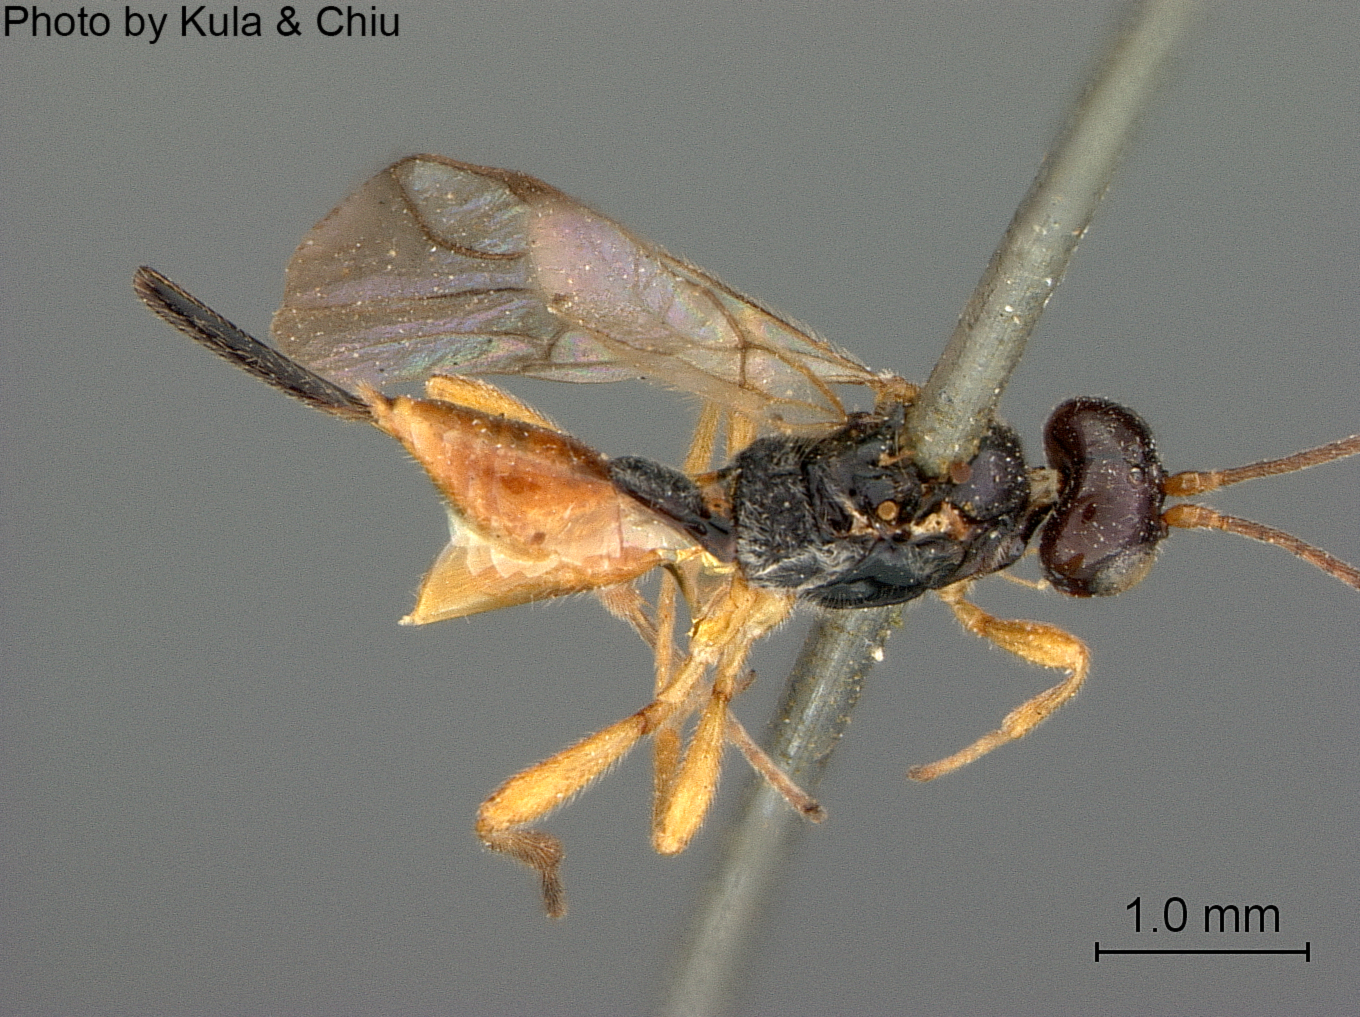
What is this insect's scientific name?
Dacnusa laeviceps
